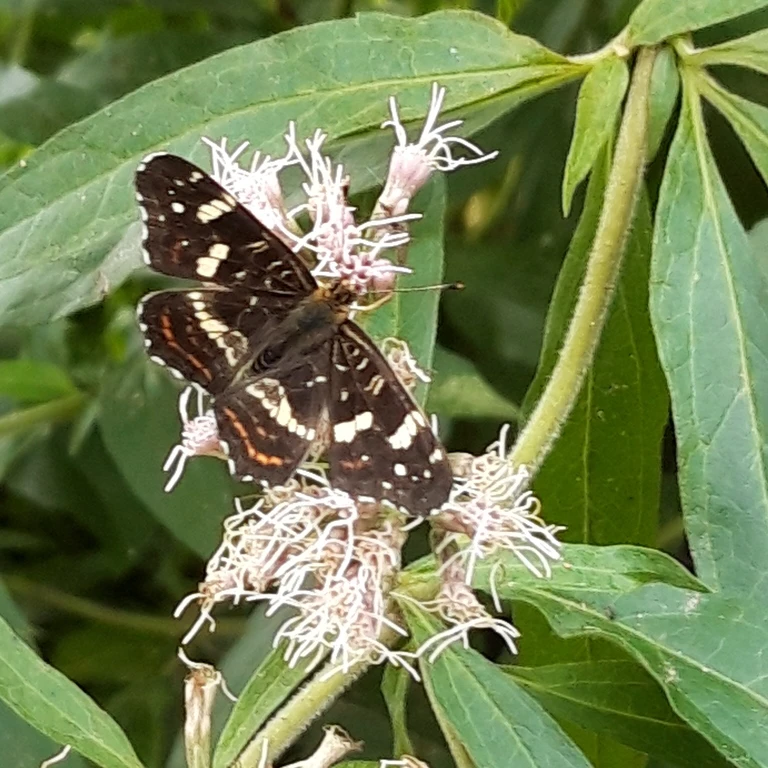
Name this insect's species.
Araschnia levana
